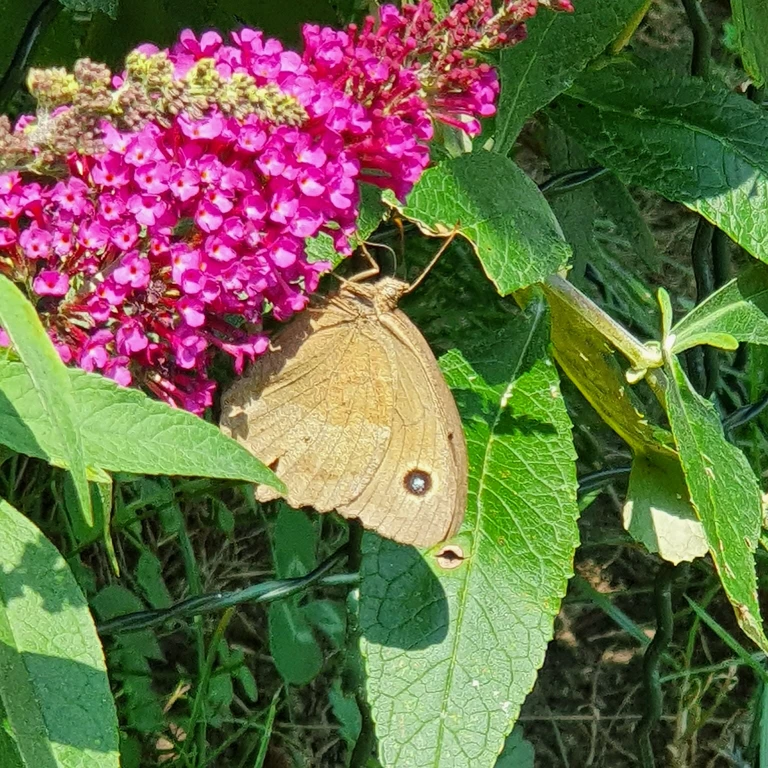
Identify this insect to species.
Minois dryas
